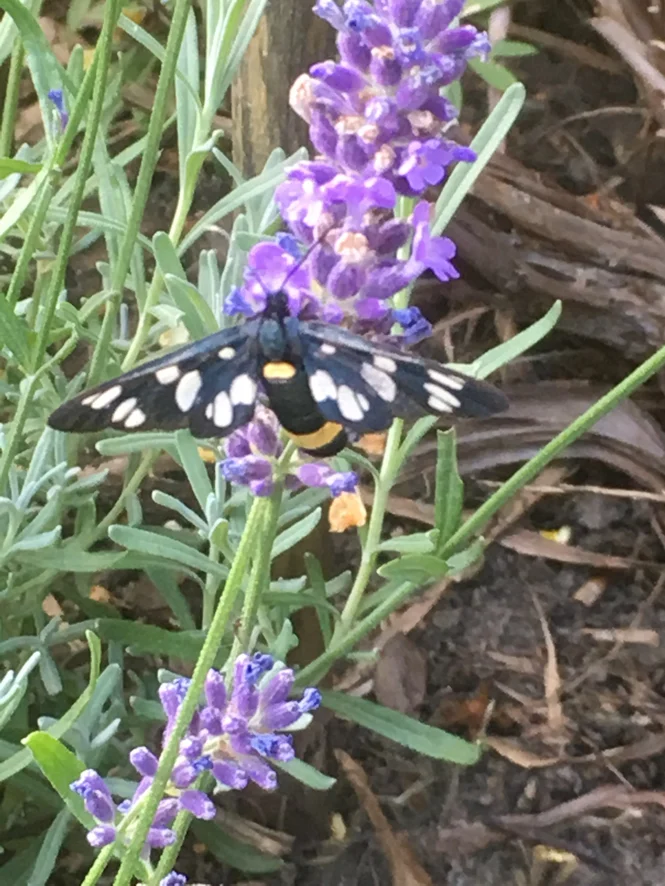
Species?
Amata phegea
